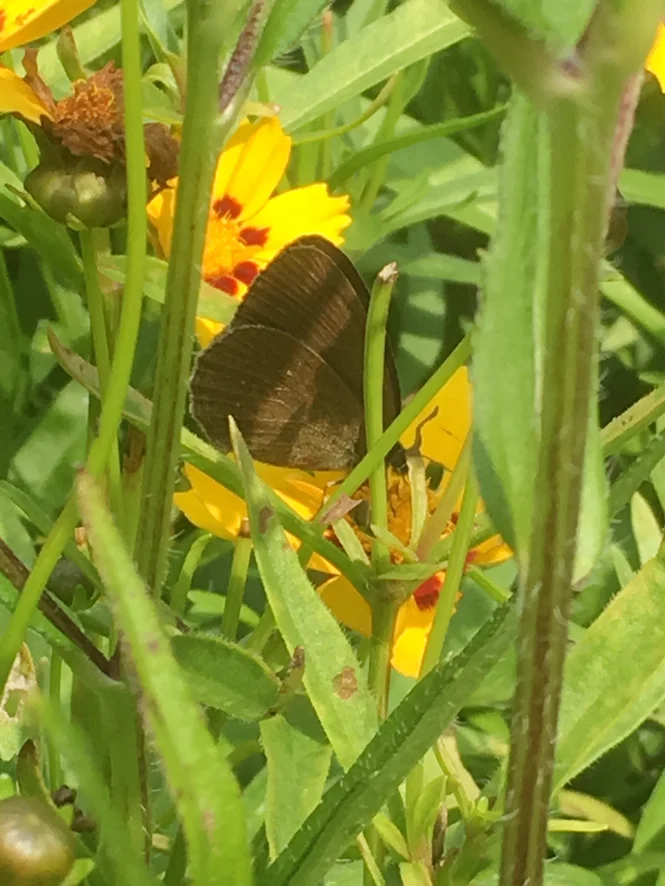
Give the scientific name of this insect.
Aphantopus hyperantus
